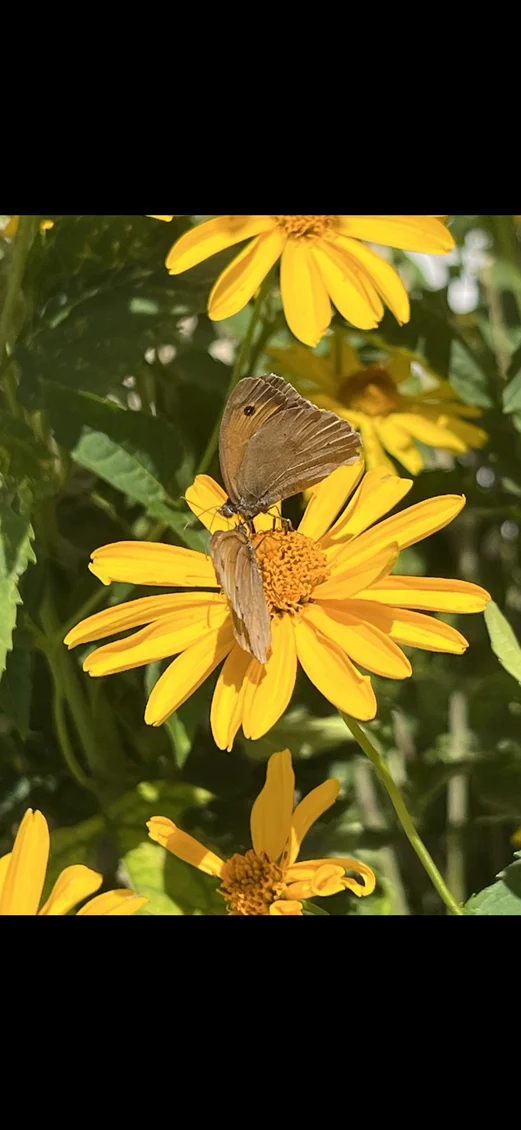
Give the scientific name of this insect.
Maniola jurtina
